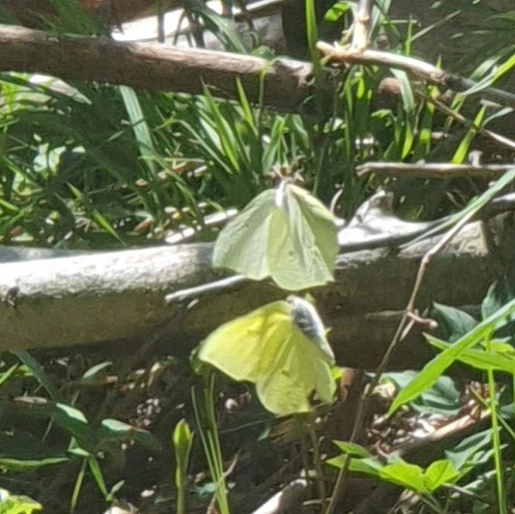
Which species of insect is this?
Gonepteryx rhamni
